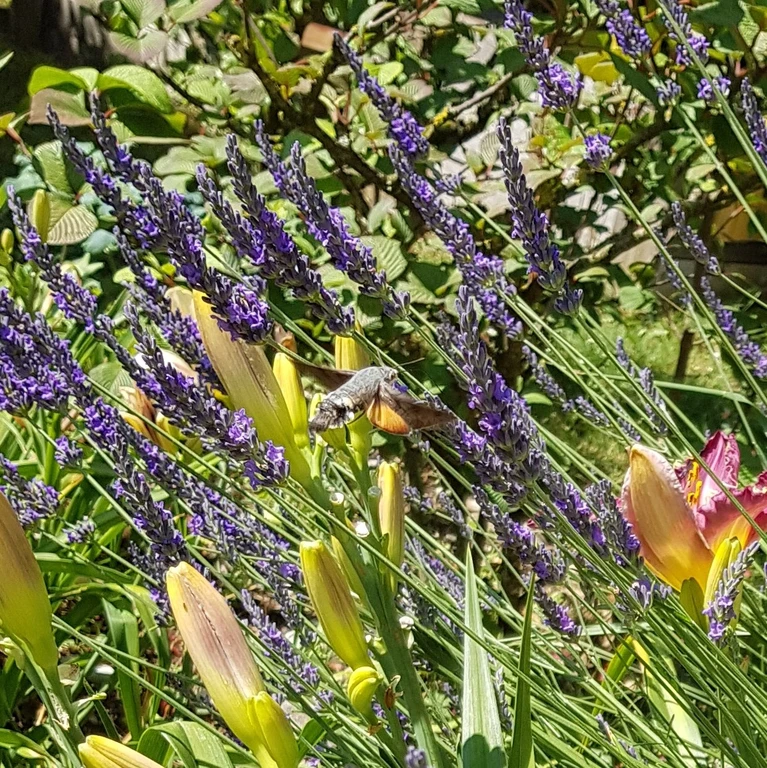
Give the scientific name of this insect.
Macroglossum stellatarum
